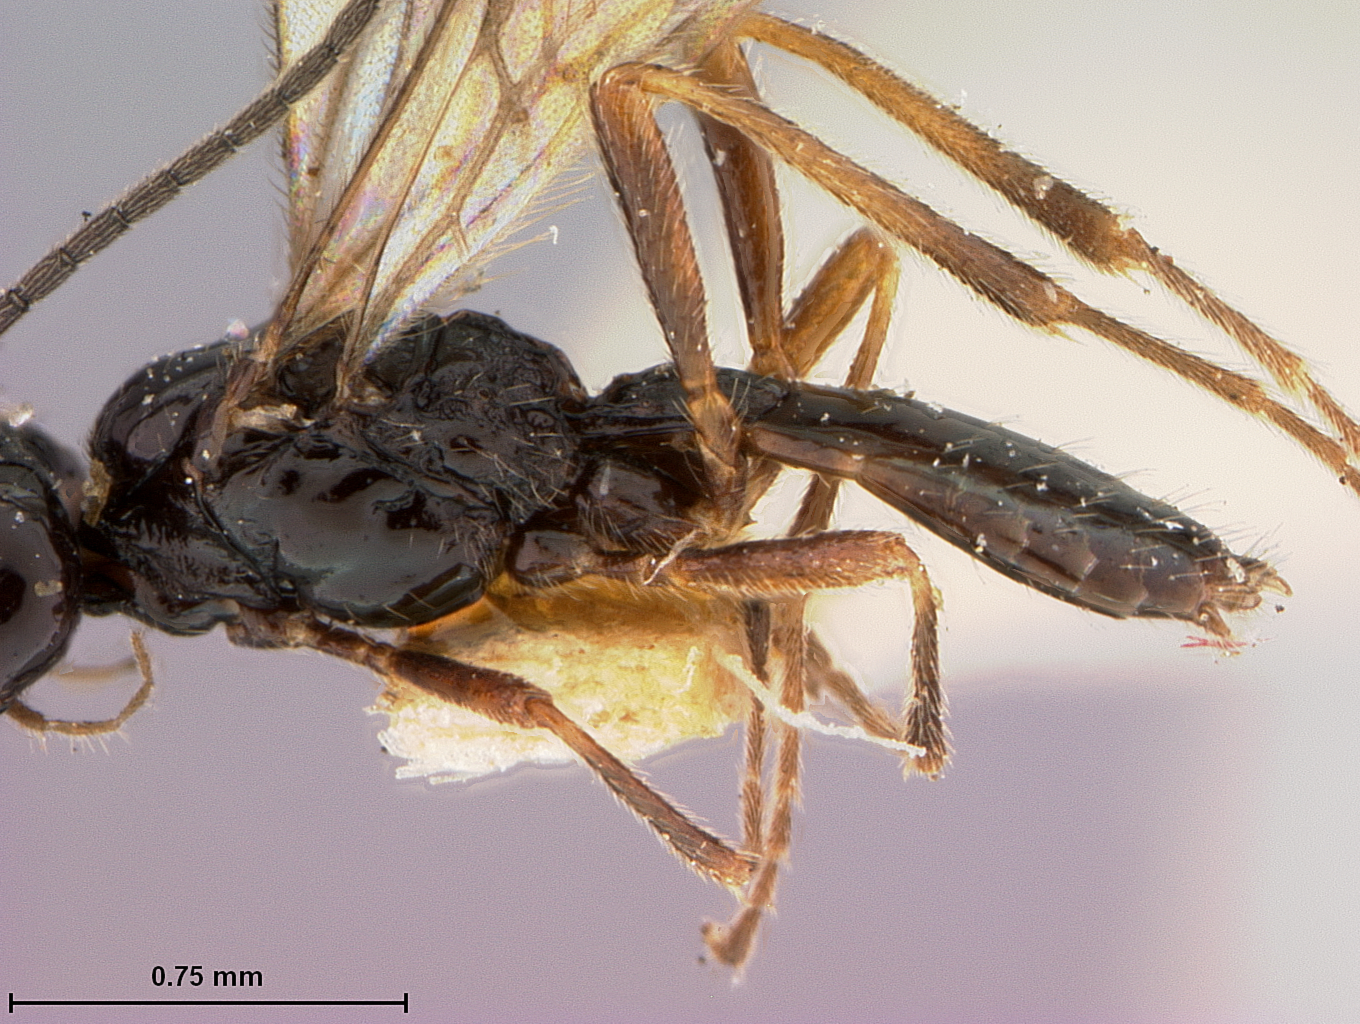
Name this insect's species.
Gnathospila quadridens
